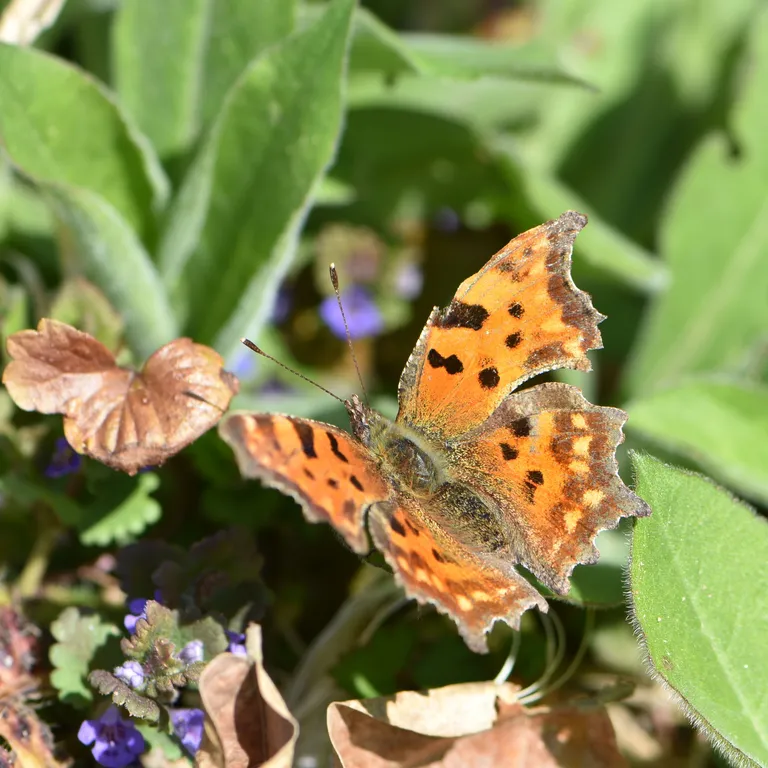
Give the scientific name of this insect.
Polygonia c-album
